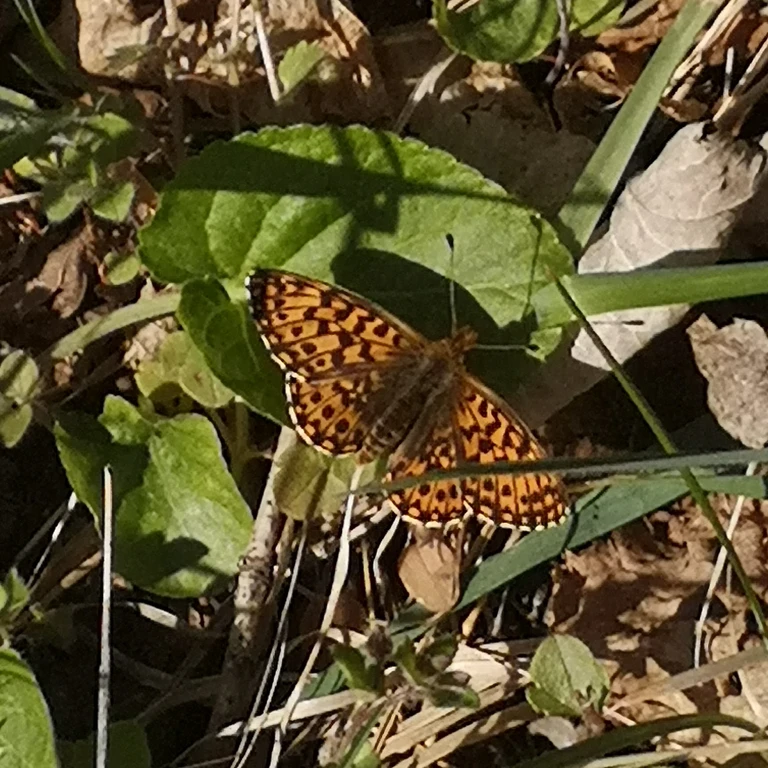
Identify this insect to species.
Boloria dia
